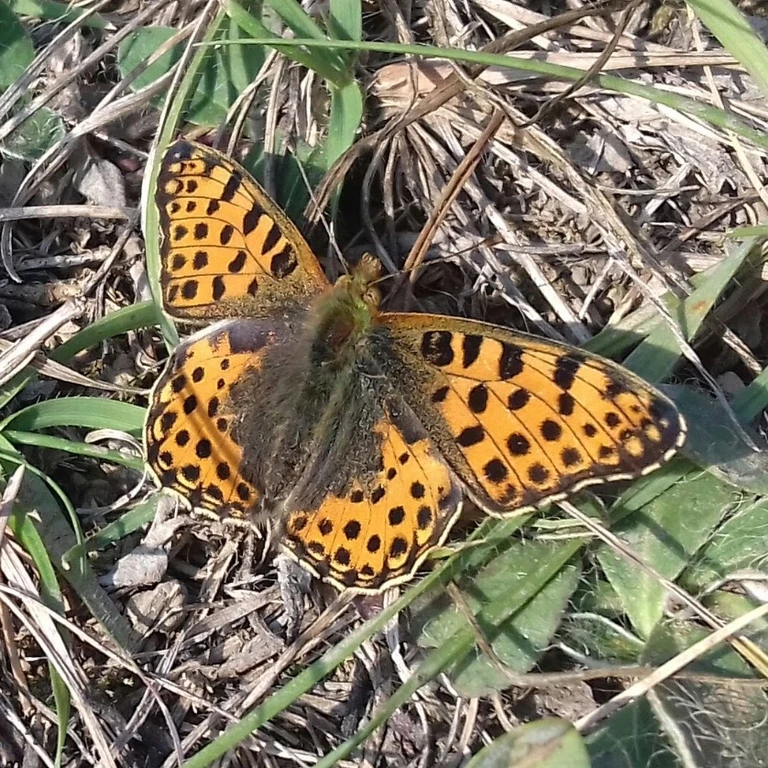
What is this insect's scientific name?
Issoria lathonia
